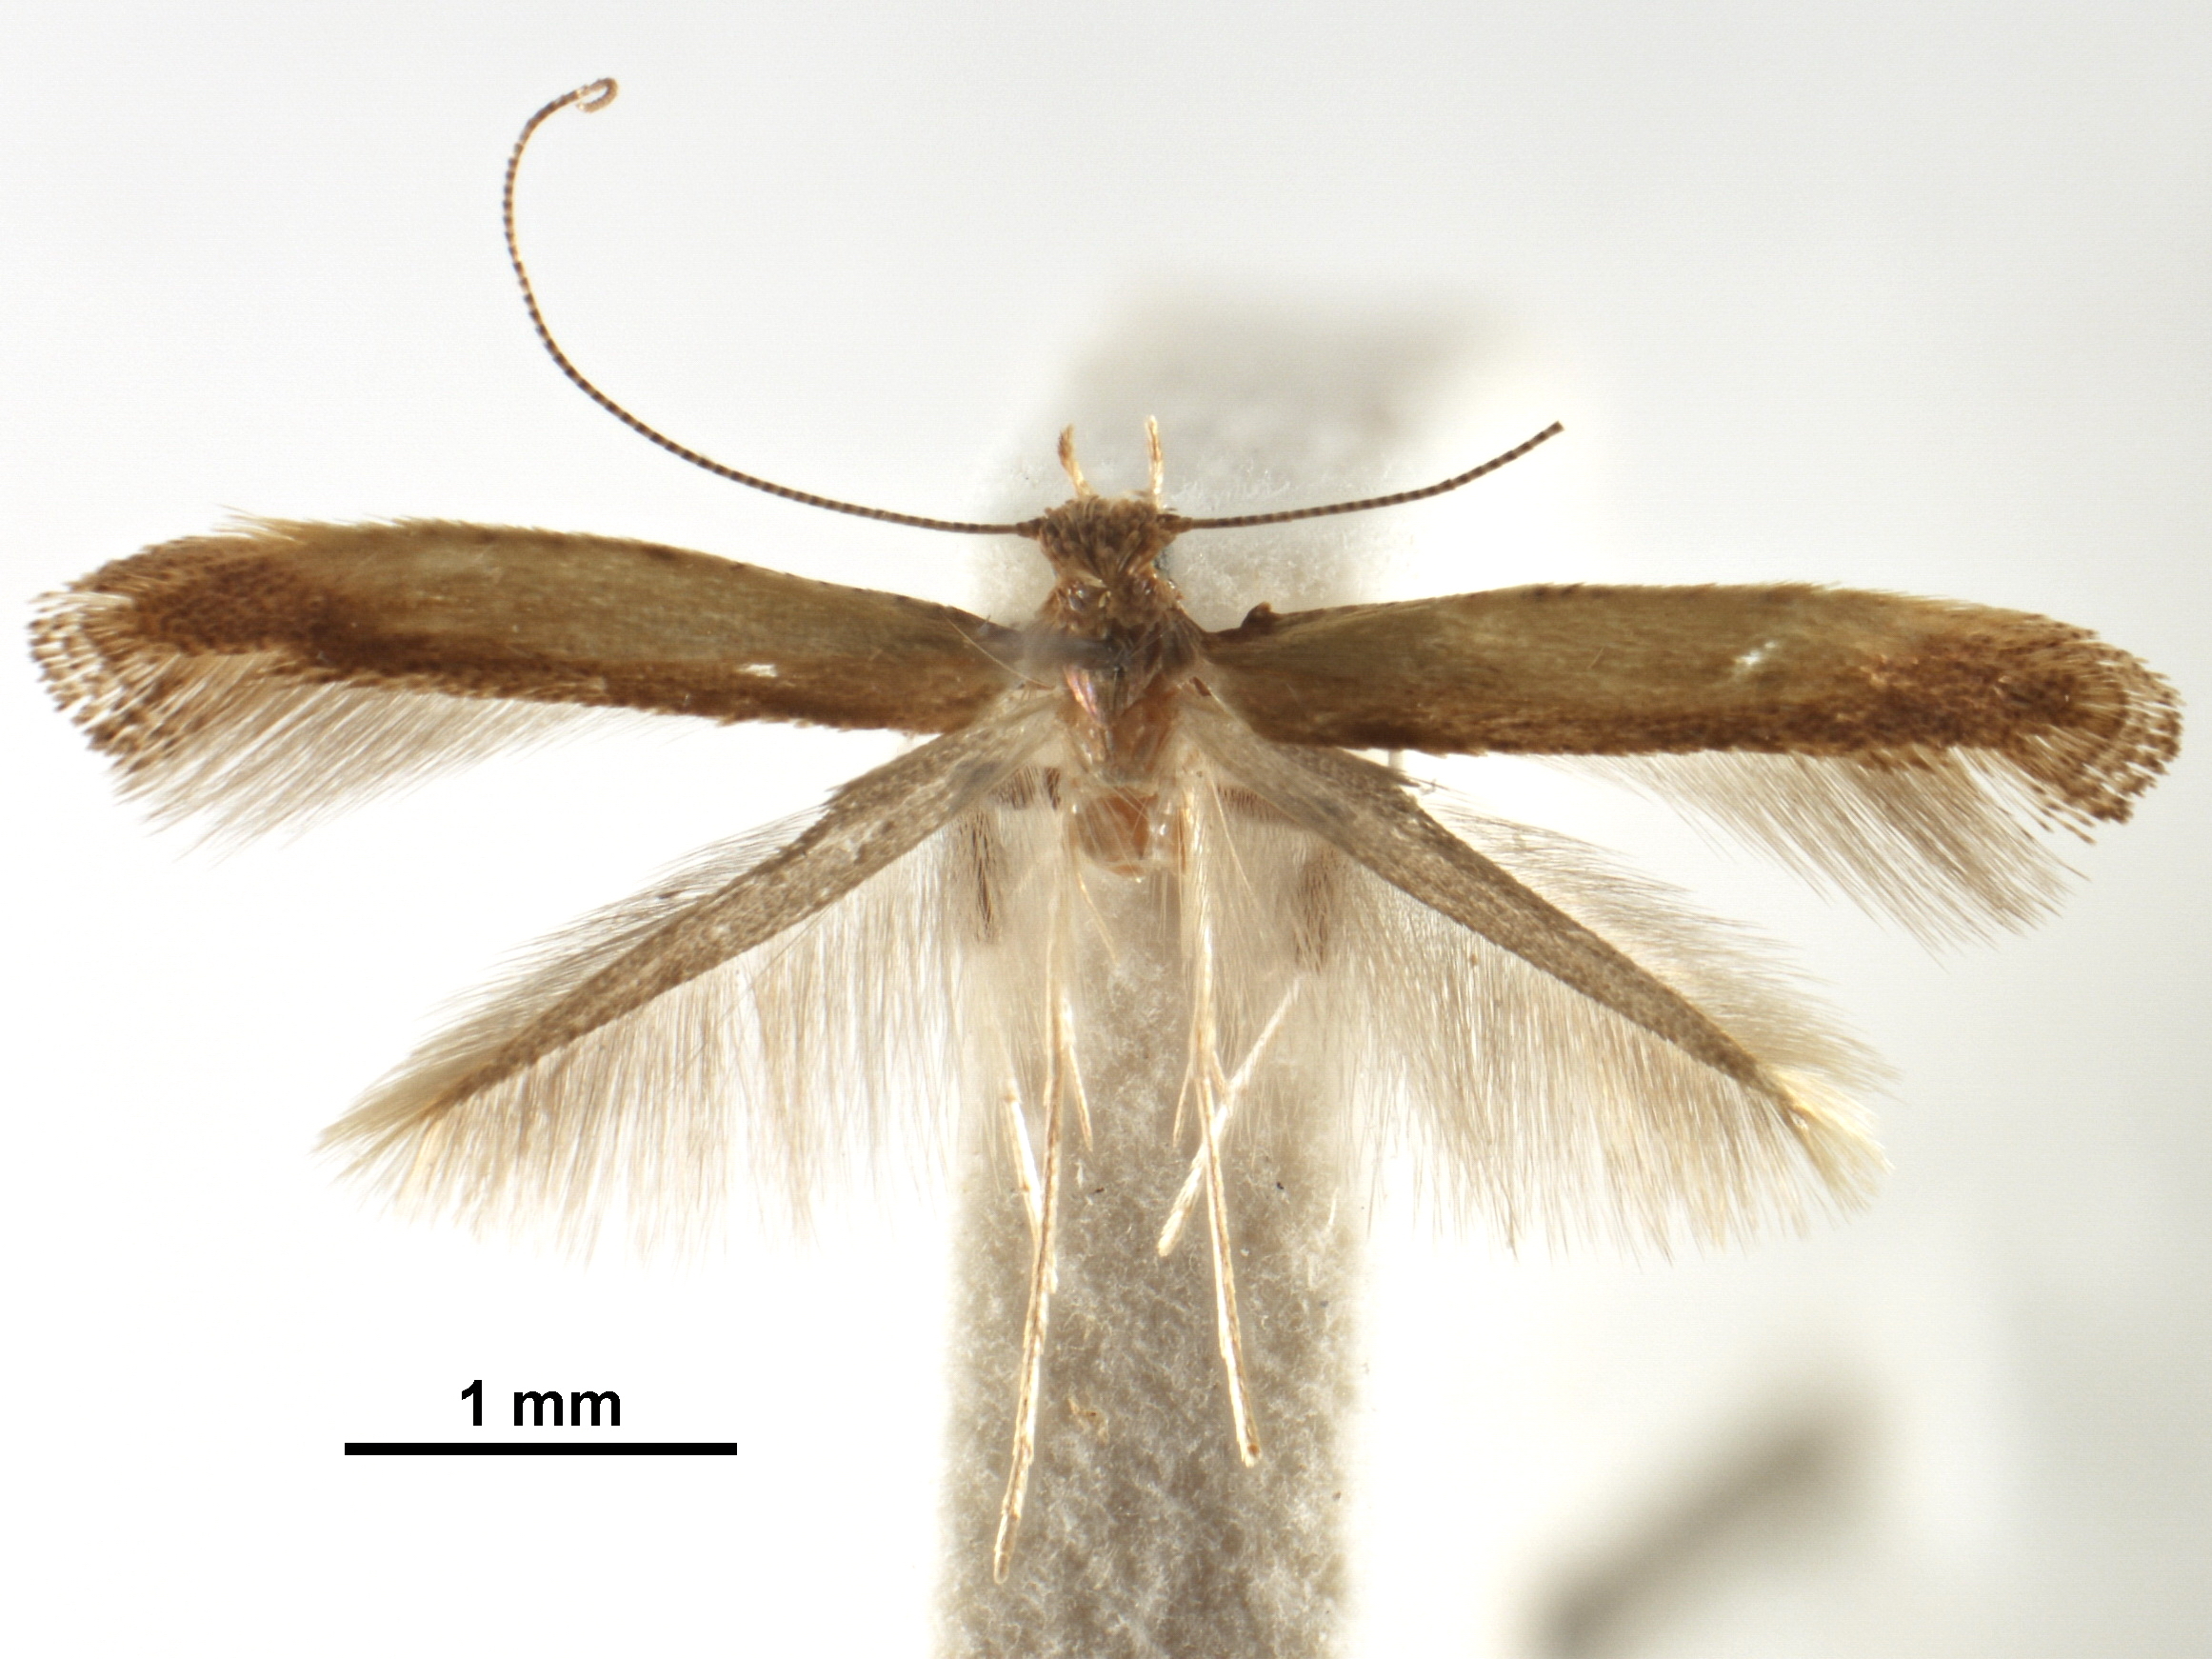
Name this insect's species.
Caloptilia flava
